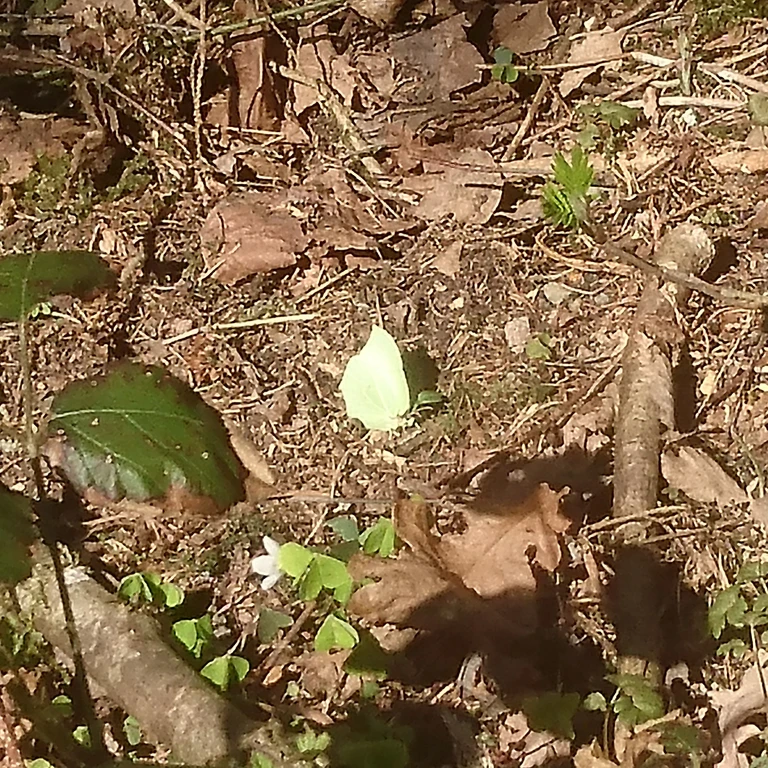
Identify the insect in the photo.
Gonepteryx rhamni
